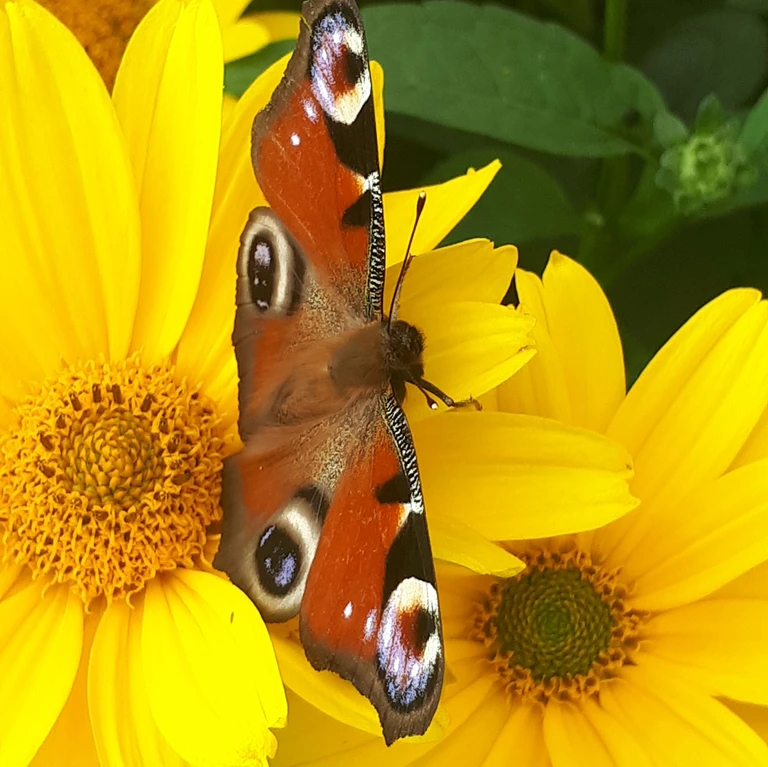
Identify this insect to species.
Aglais io
